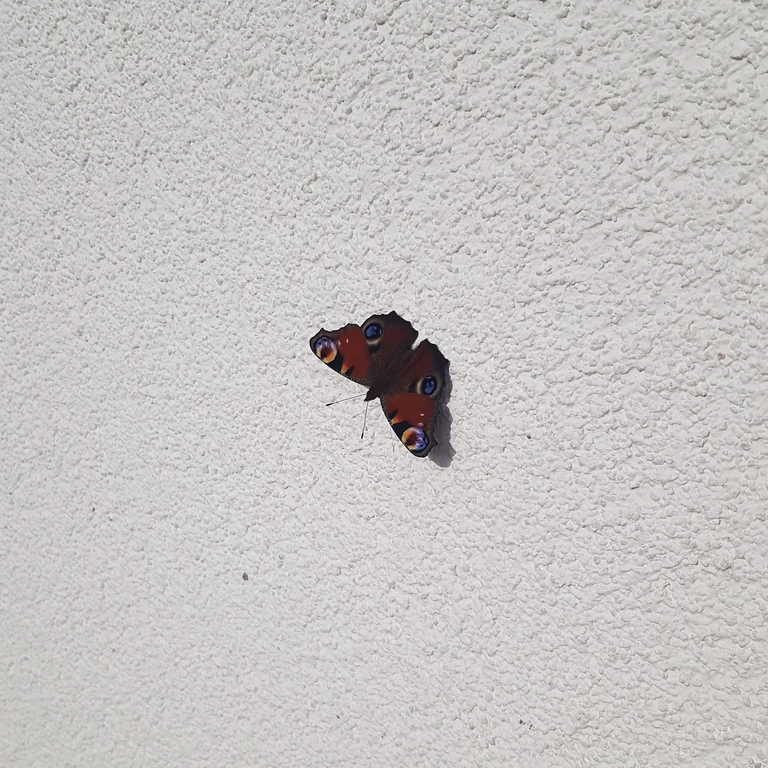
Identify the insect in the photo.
Aglais io
